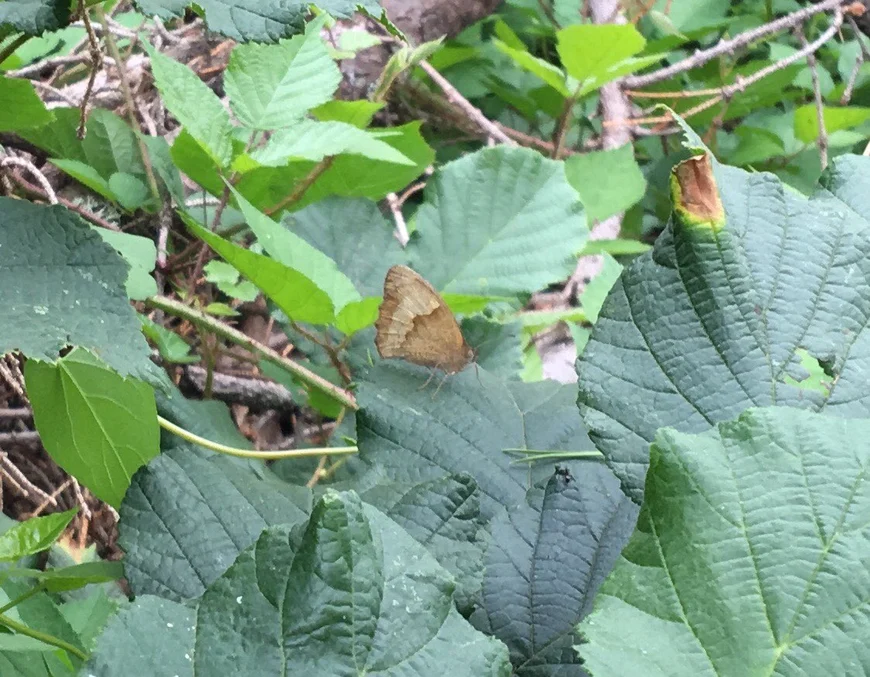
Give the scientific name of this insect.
Maniola jurtina
